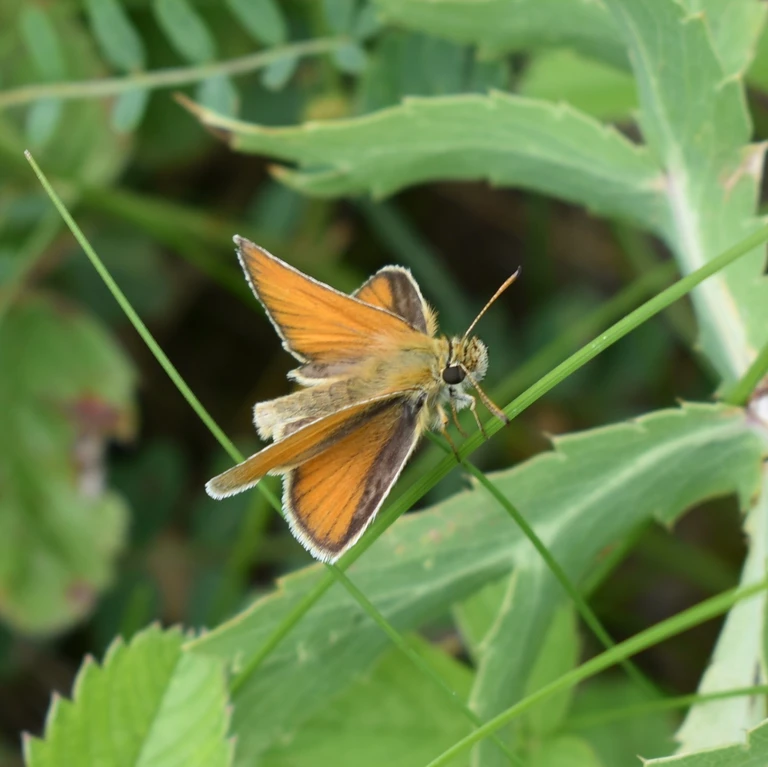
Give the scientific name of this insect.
Thymelicus lineola
